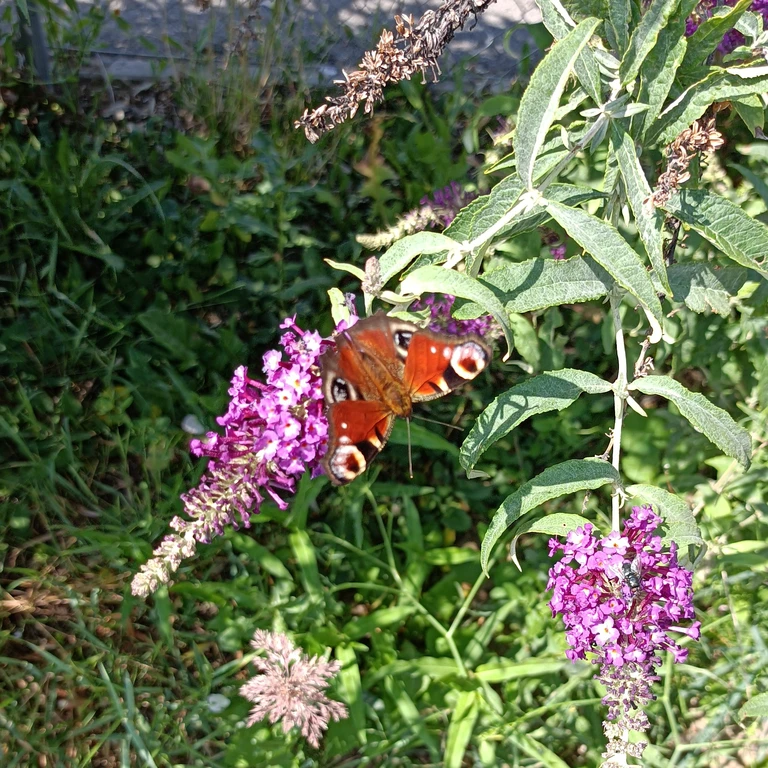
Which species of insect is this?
Aglais io
